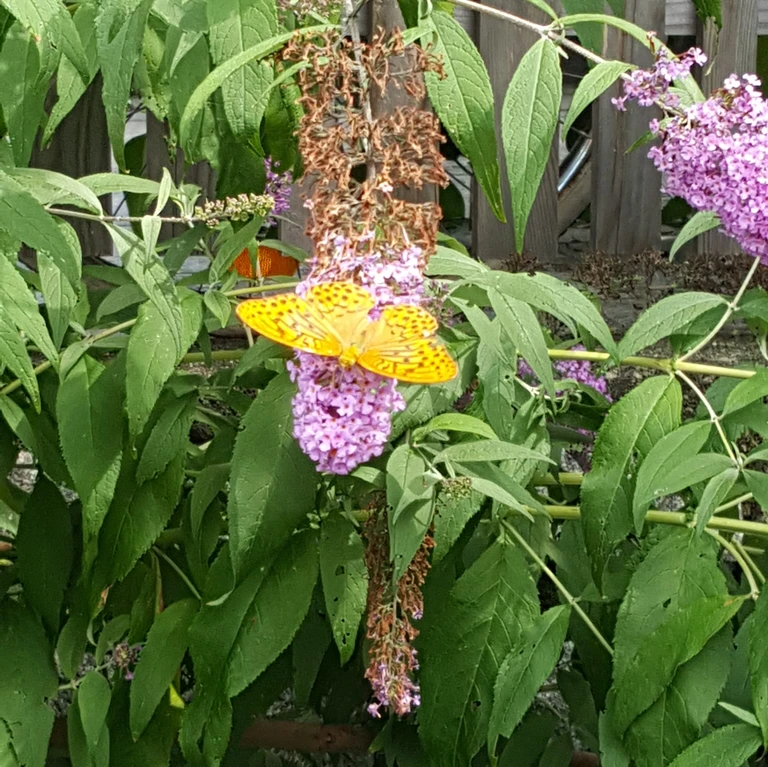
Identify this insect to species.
Argynnis paphia
